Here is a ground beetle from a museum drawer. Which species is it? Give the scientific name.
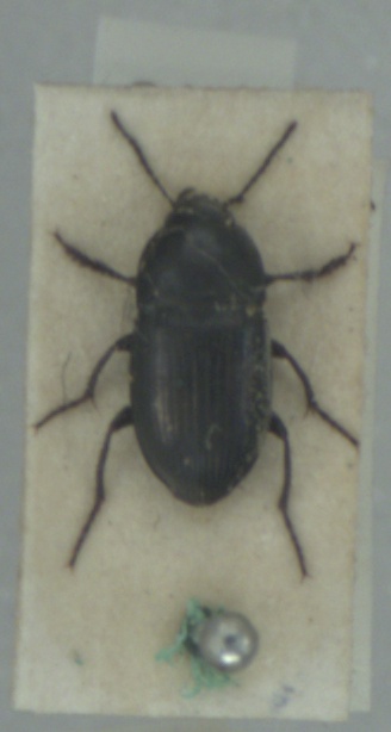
Amara lunicollis
